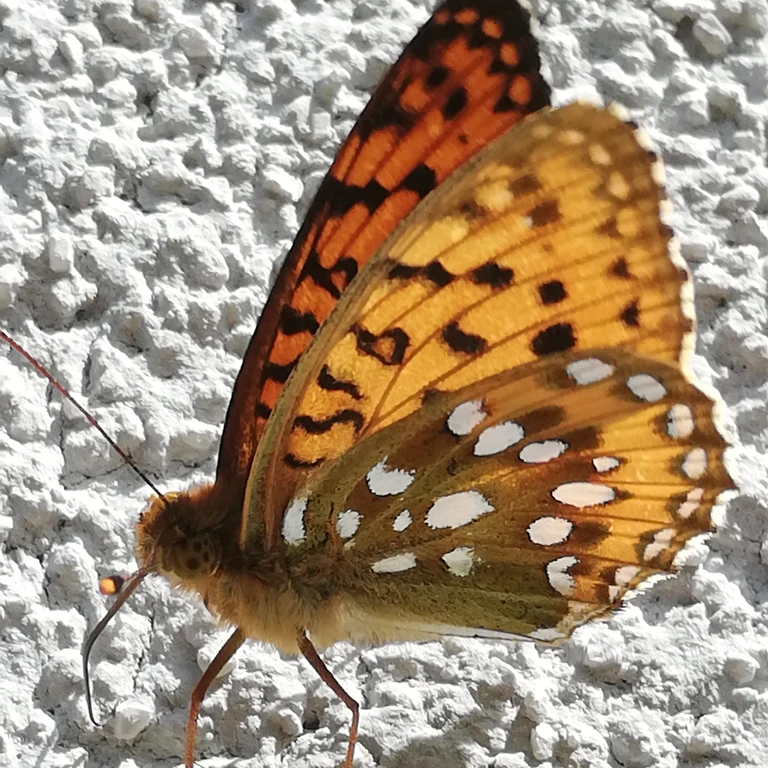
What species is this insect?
Speyeria aglaja
